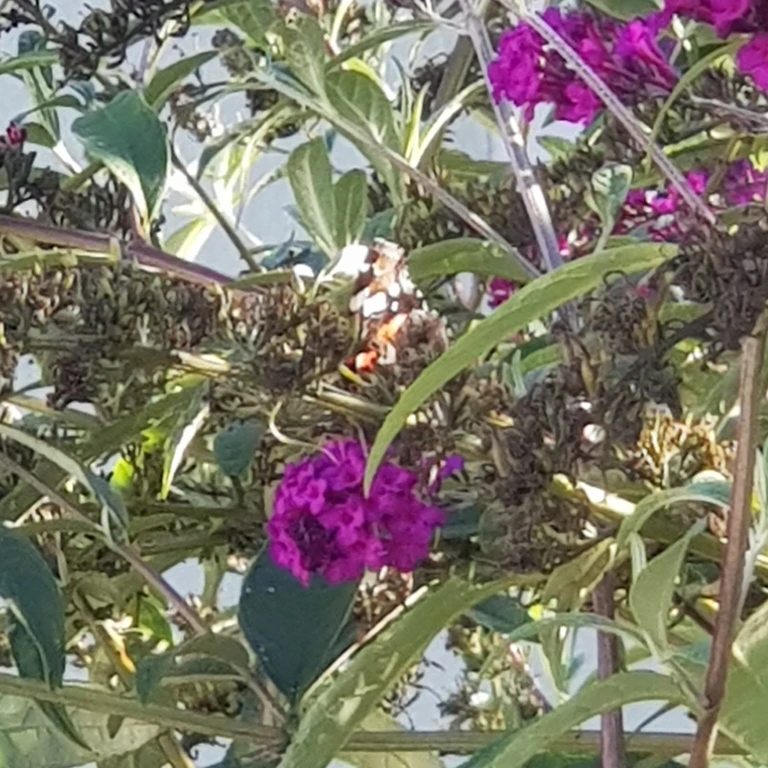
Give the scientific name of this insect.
Vanessa atalanta
